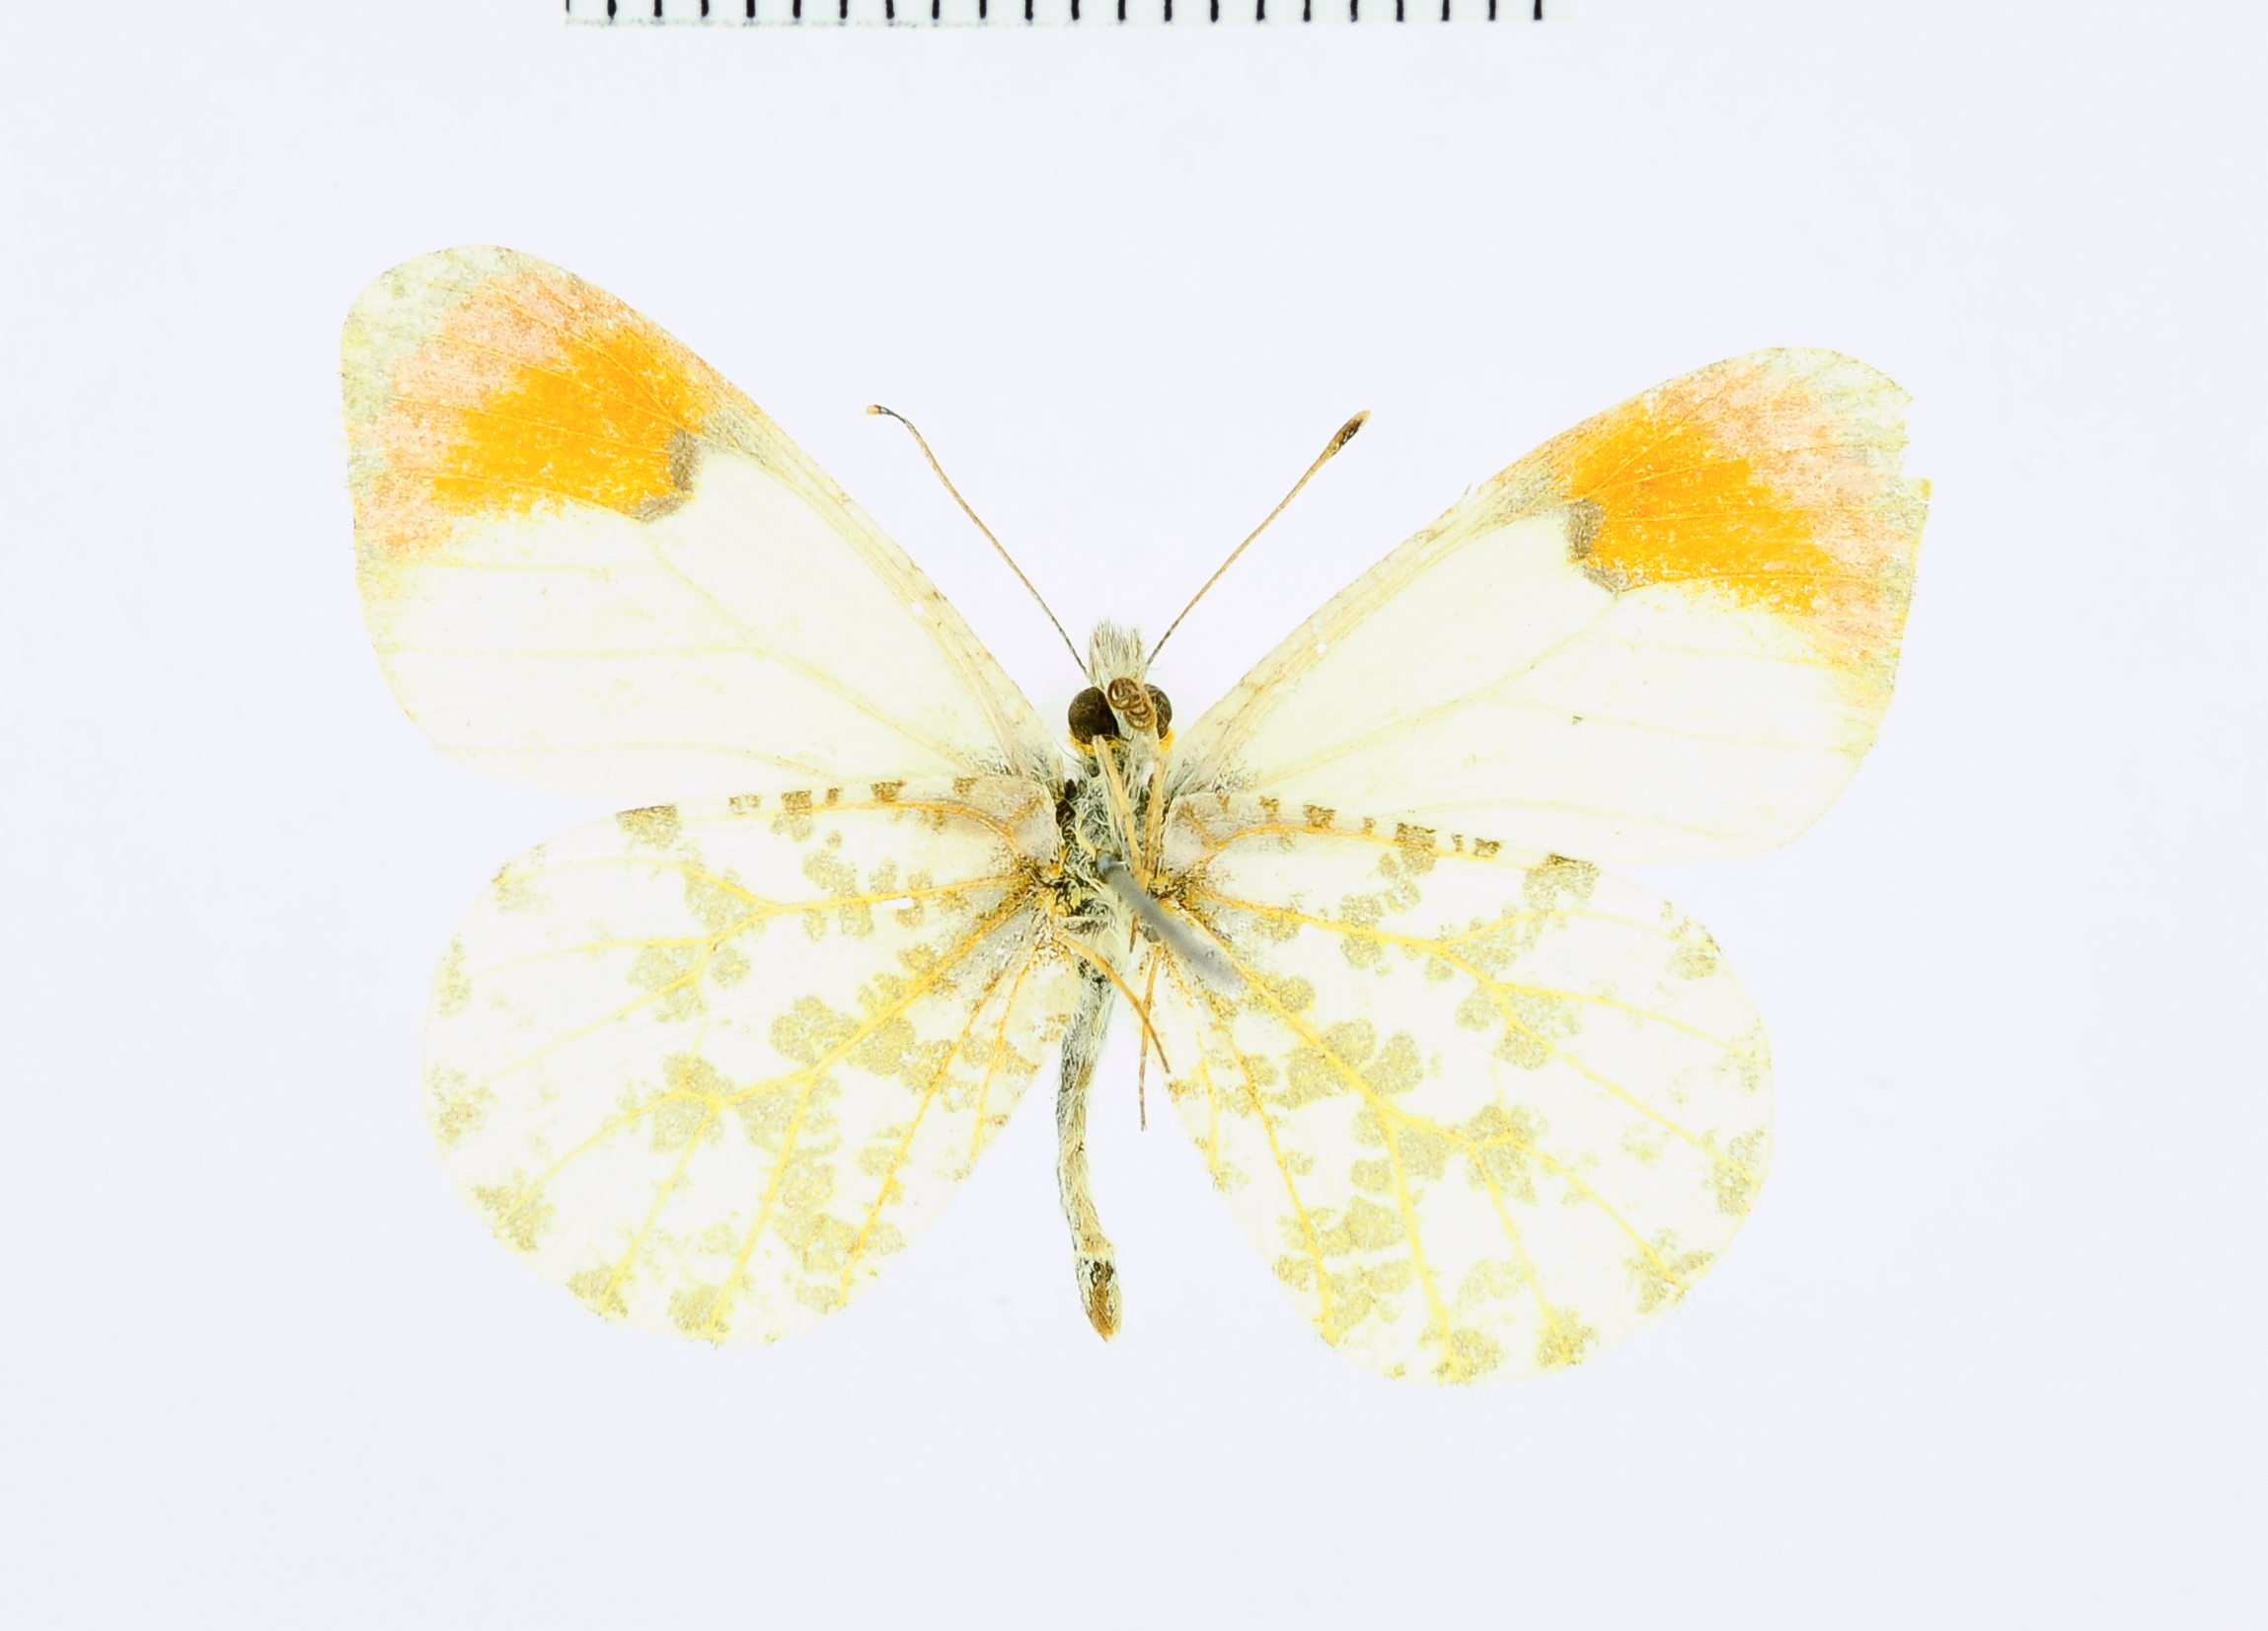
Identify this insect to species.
Anthocharis sara
